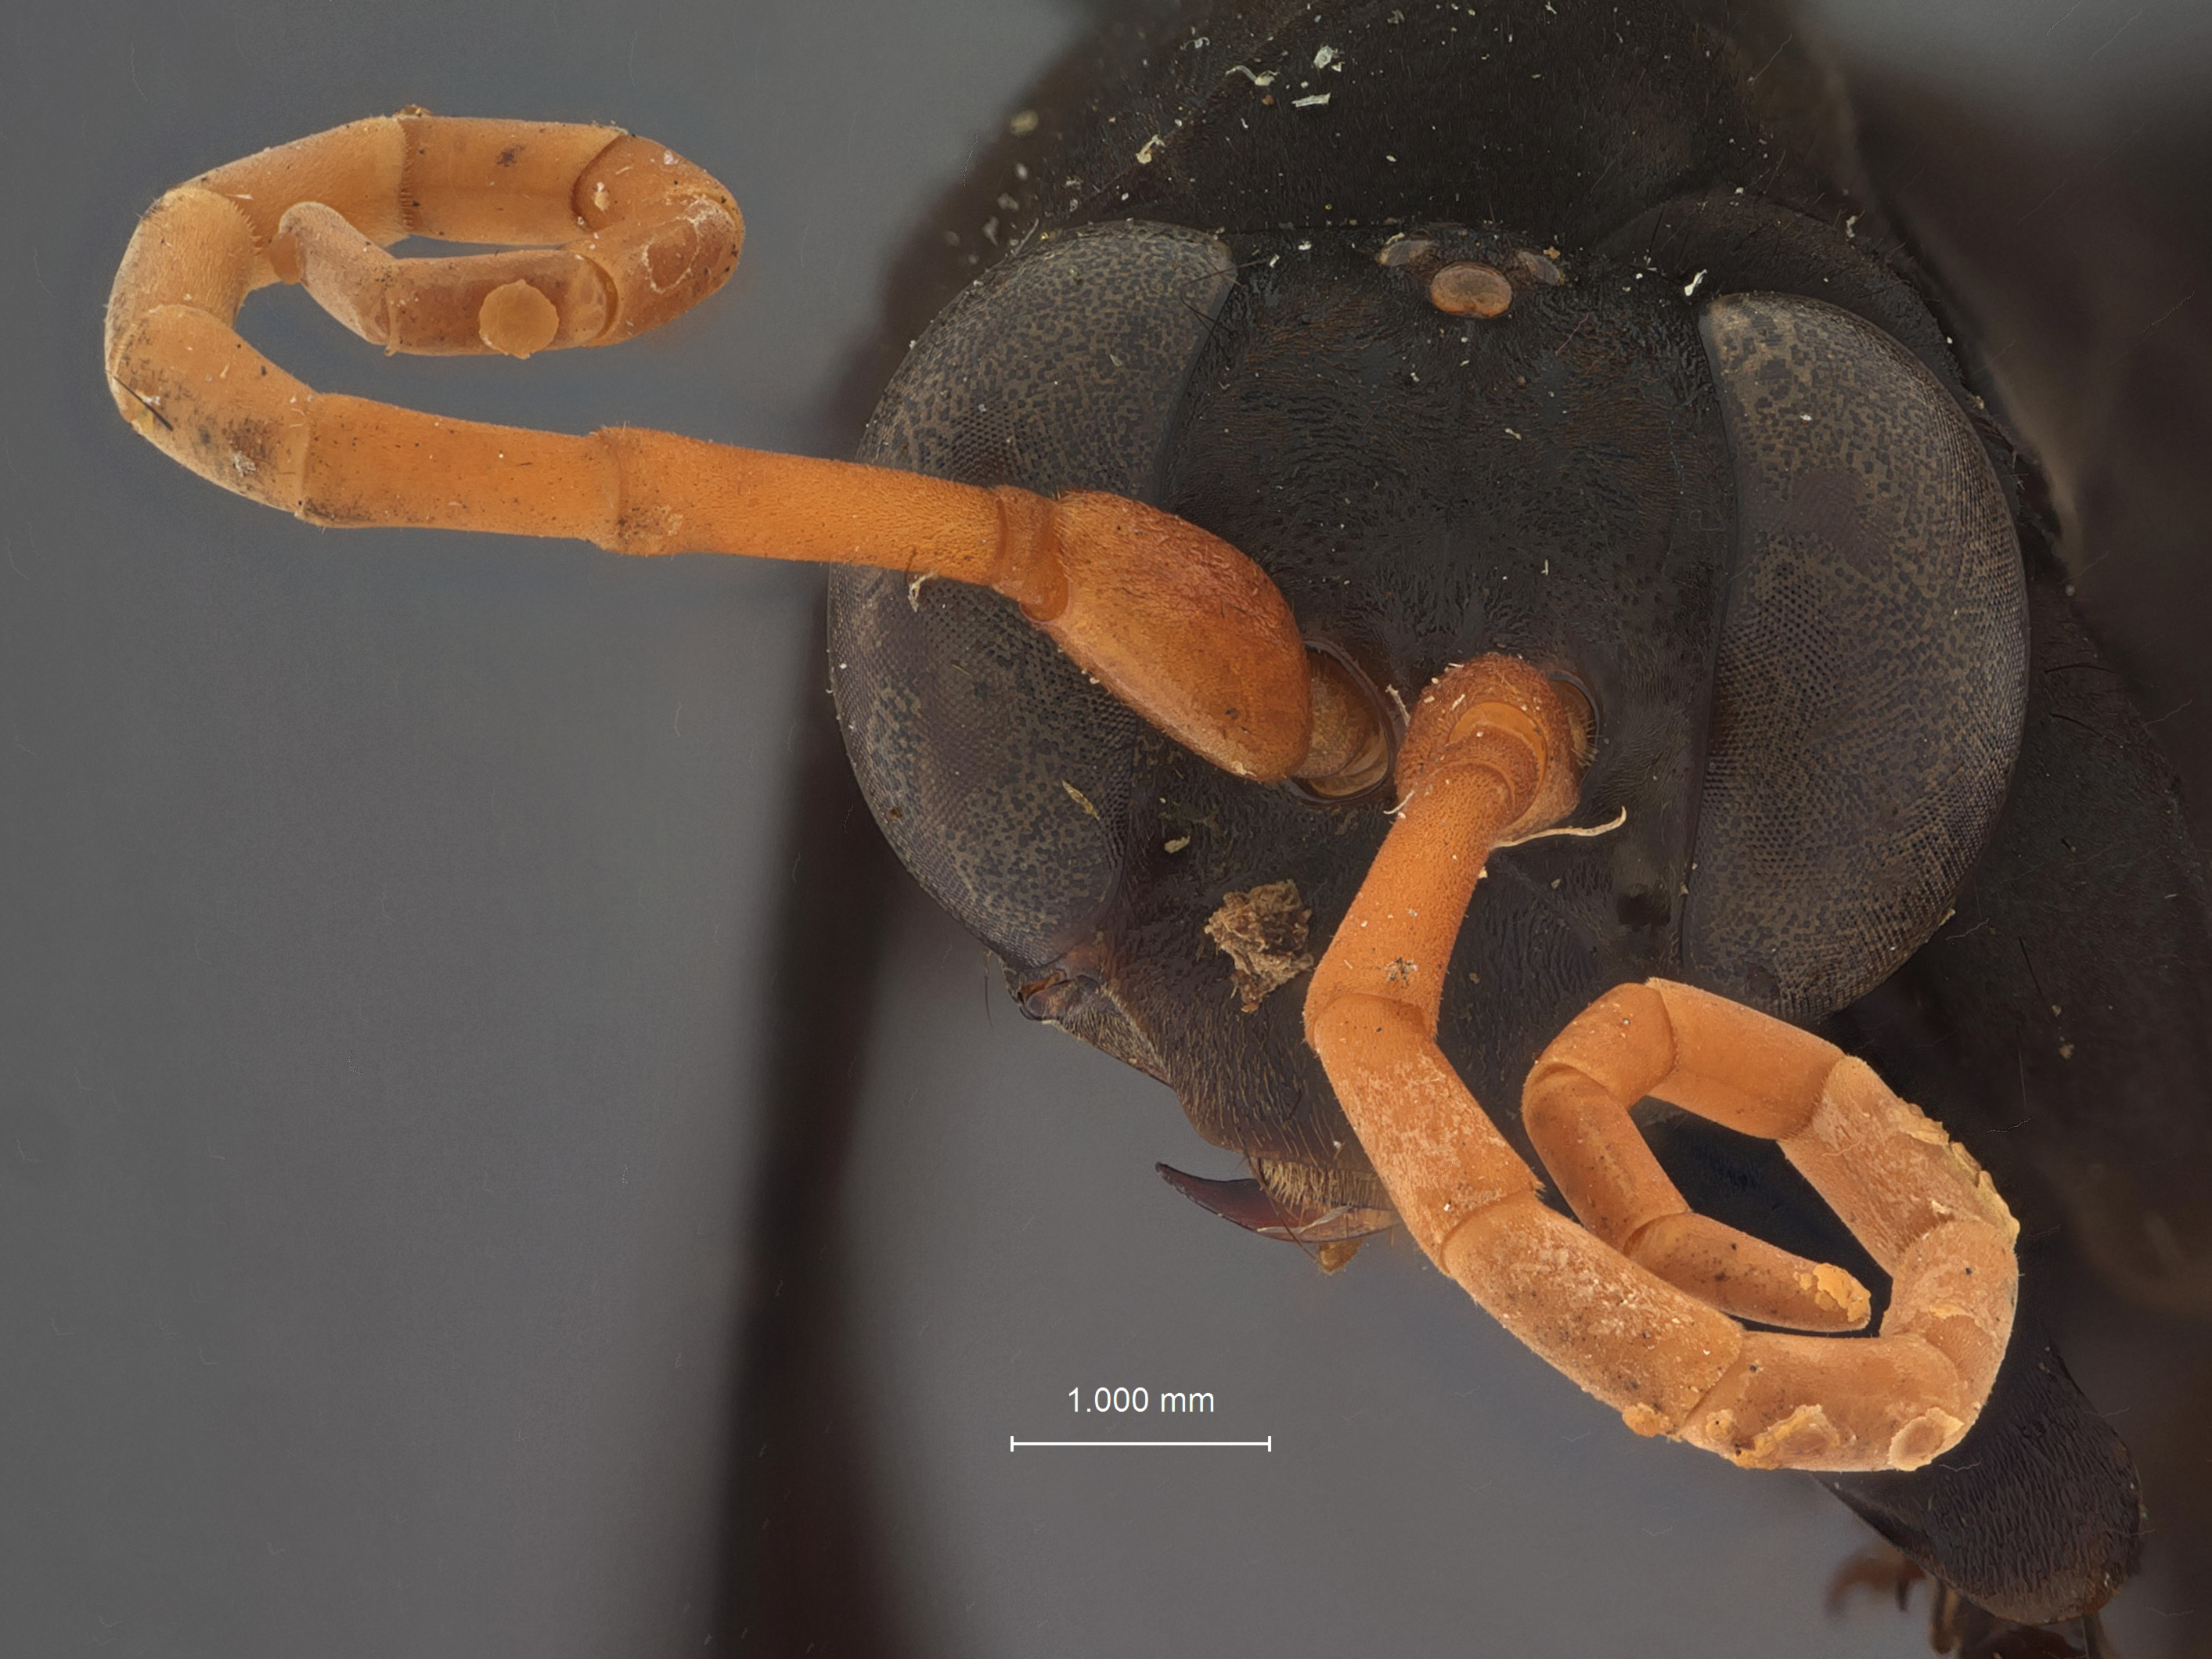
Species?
Hemipepsis negritos
